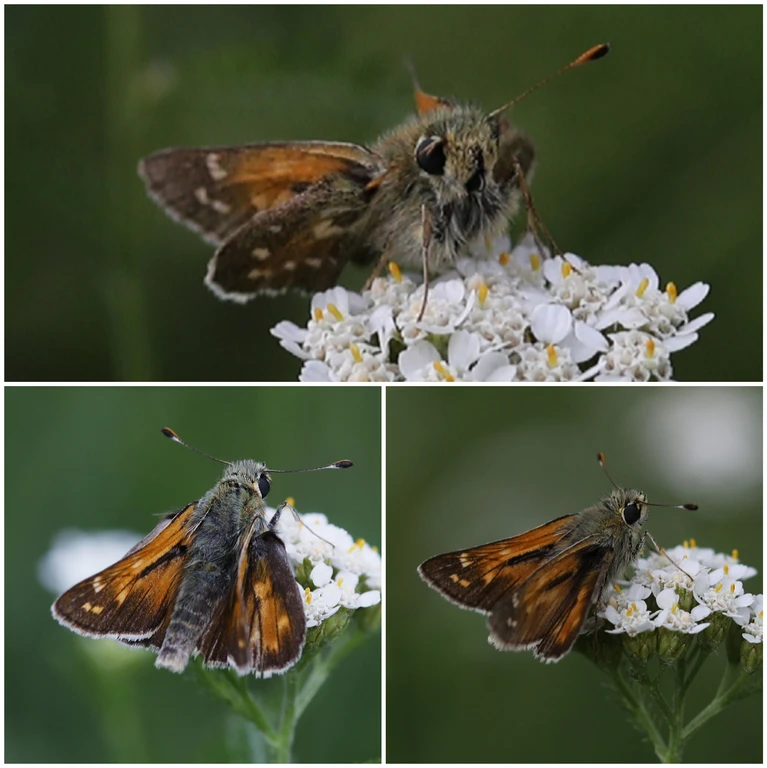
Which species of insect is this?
Hesperia comma
